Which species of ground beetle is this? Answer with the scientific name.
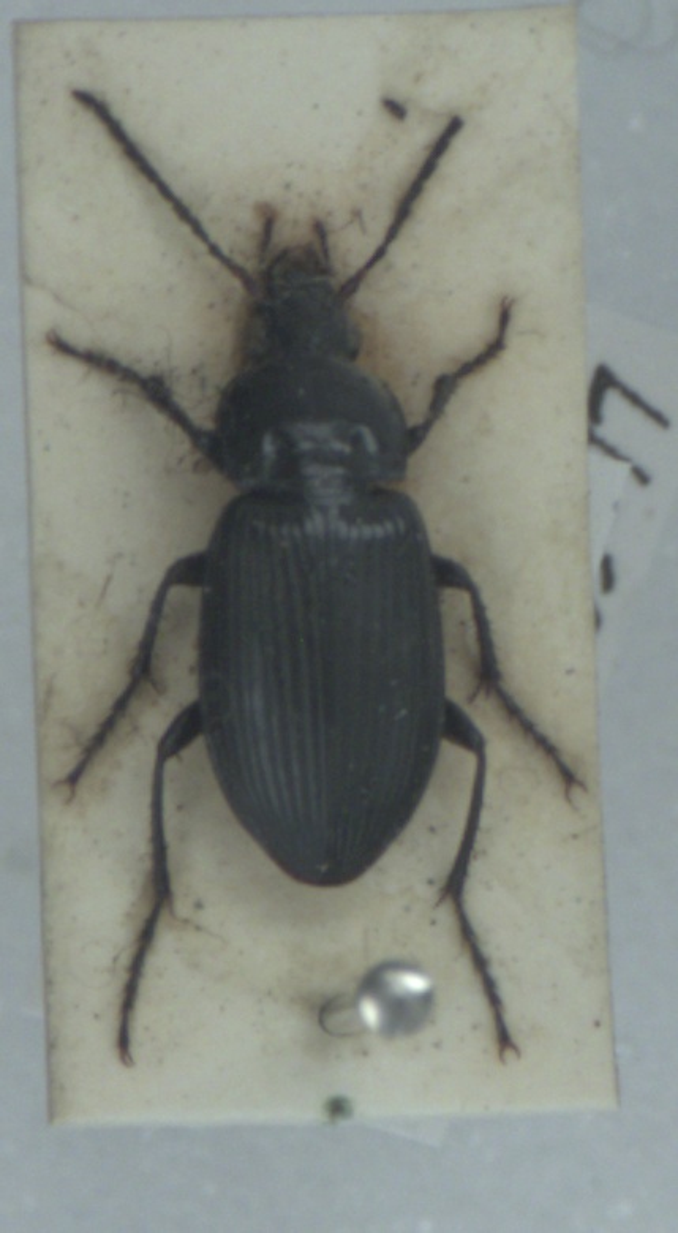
Poecilus cupreus
